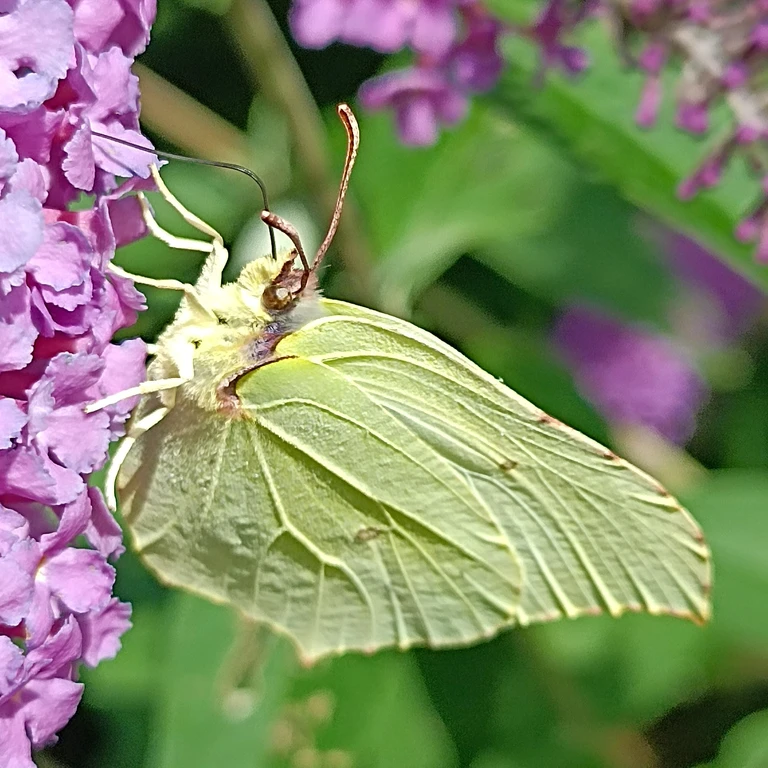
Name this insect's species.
Gonepteryx rhamni
